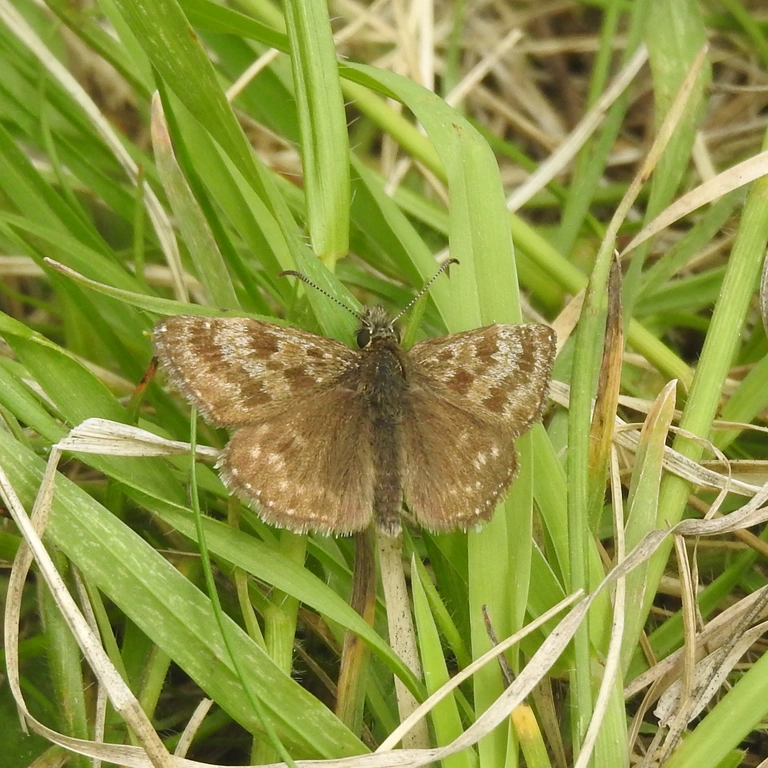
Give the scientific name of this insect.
Erynnis tages
